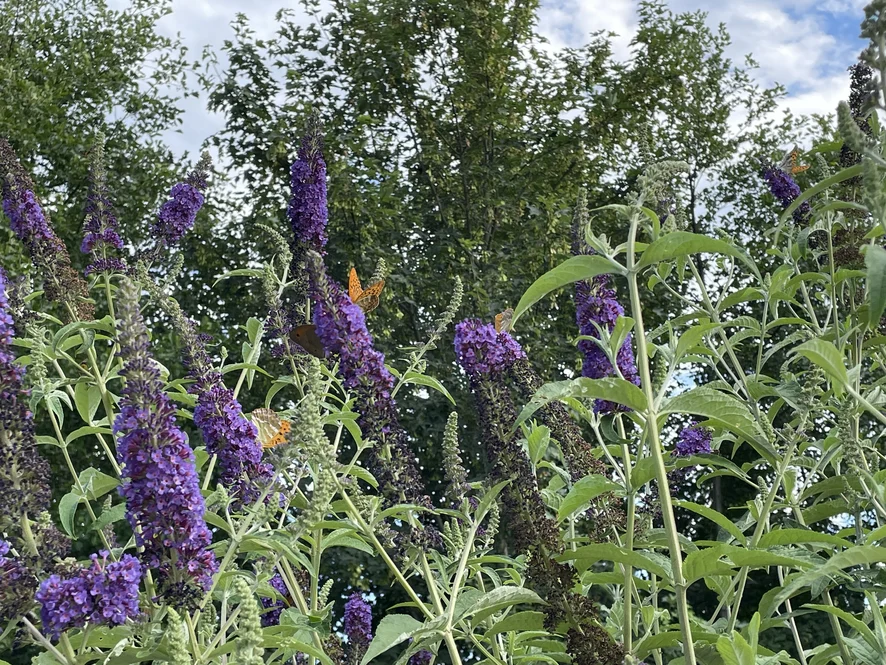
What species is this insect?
Argynnis paphia
